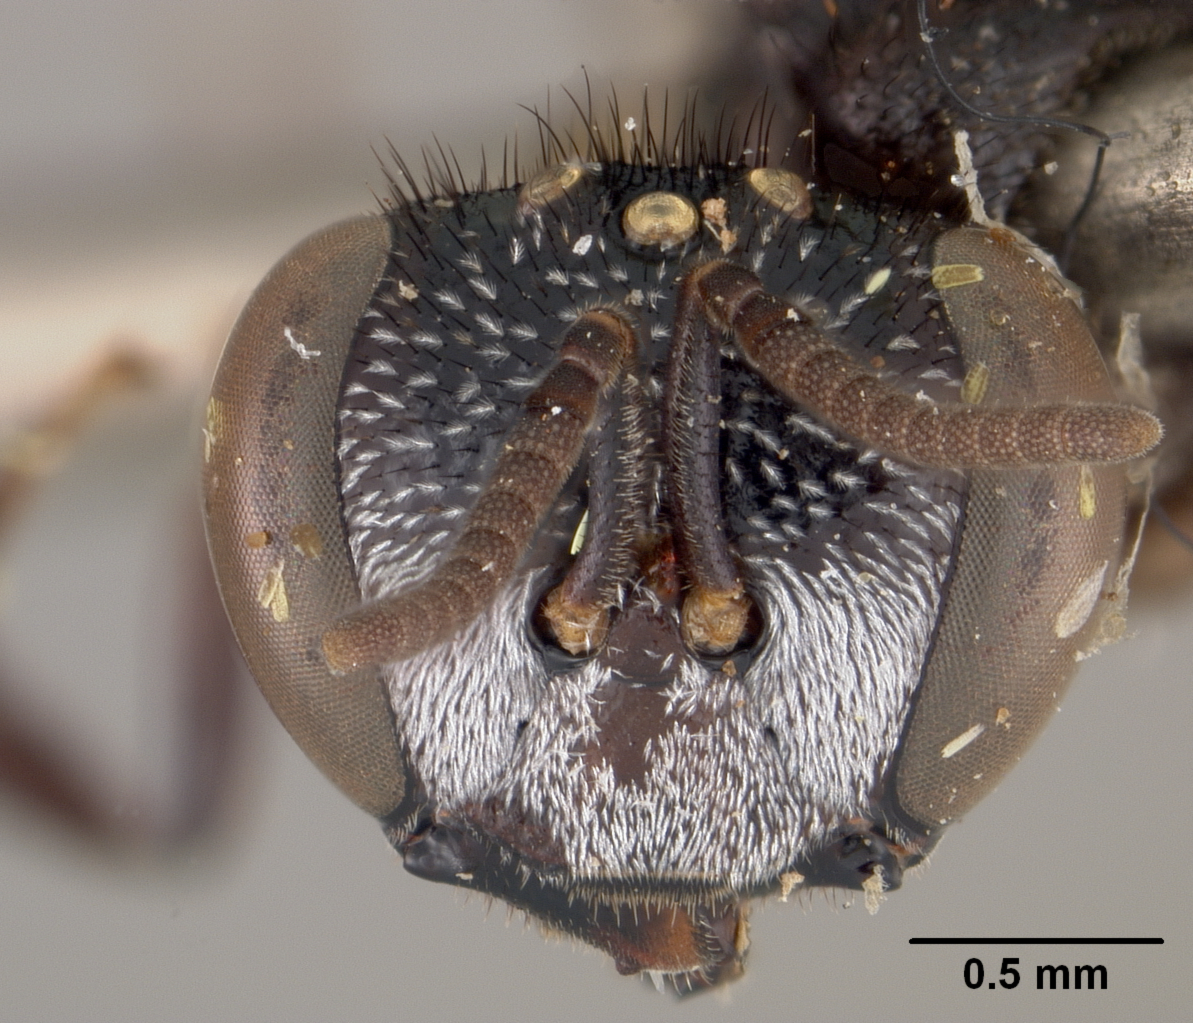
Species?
Trigona argyrea
